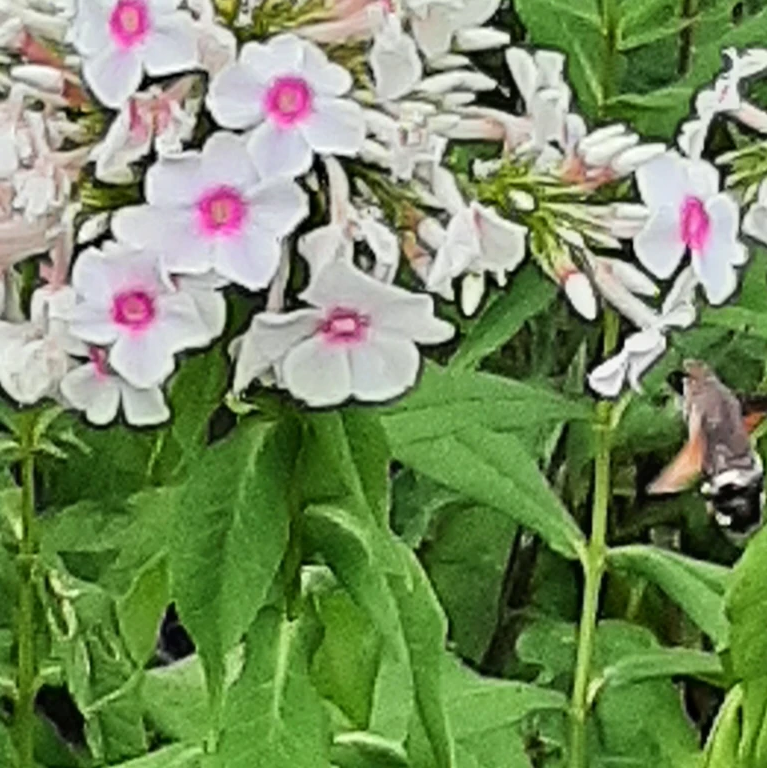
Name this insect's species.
Macroglossum stellatarum
